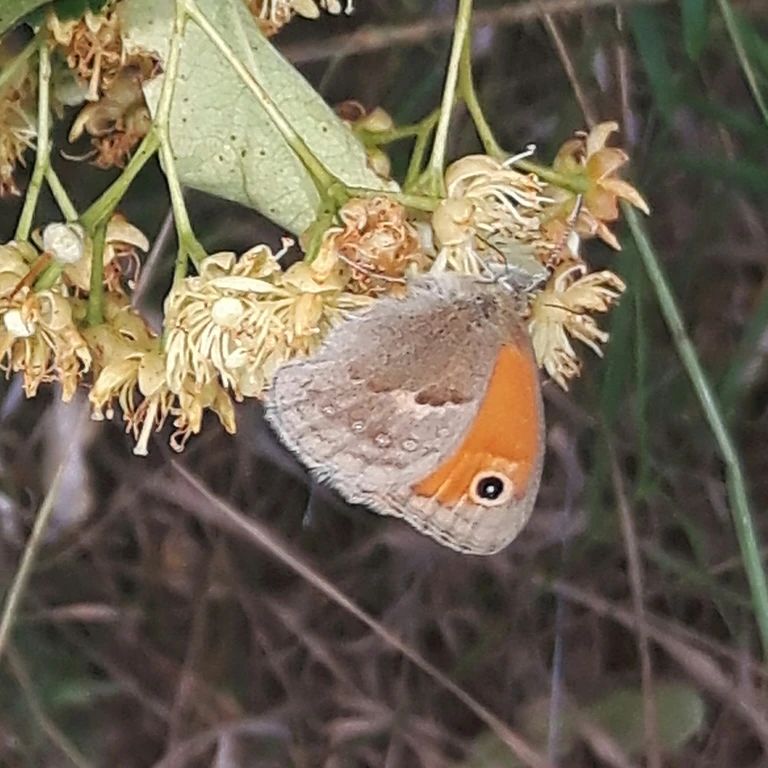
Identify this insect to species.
Coenonympha pamphilus
